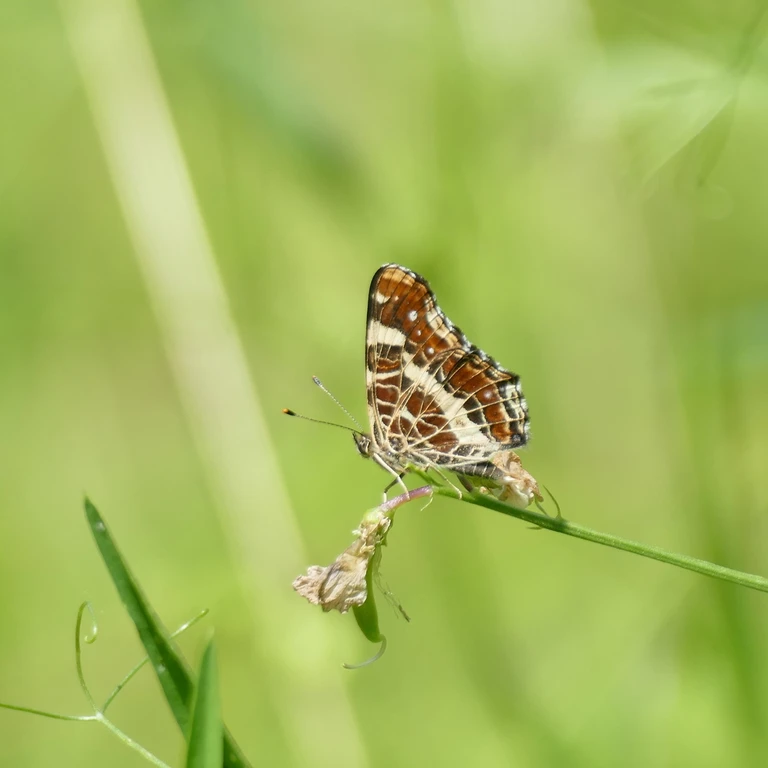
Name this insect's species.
Araschnia levana
